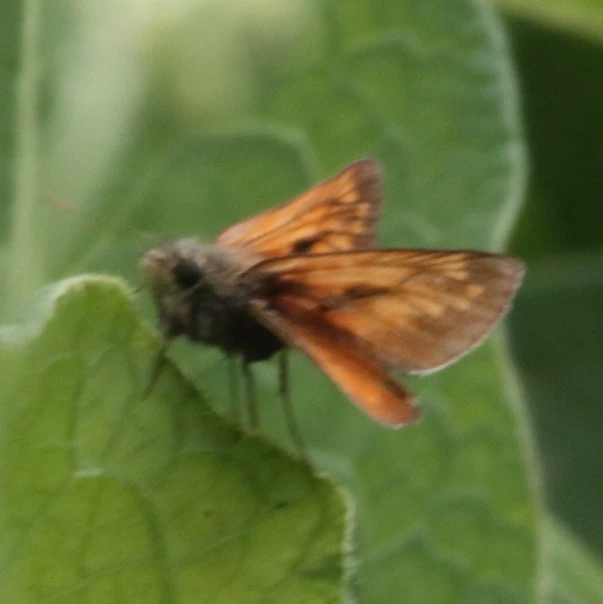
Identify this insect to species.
Ochlodes sylvanus (also Ochlodes venata)
